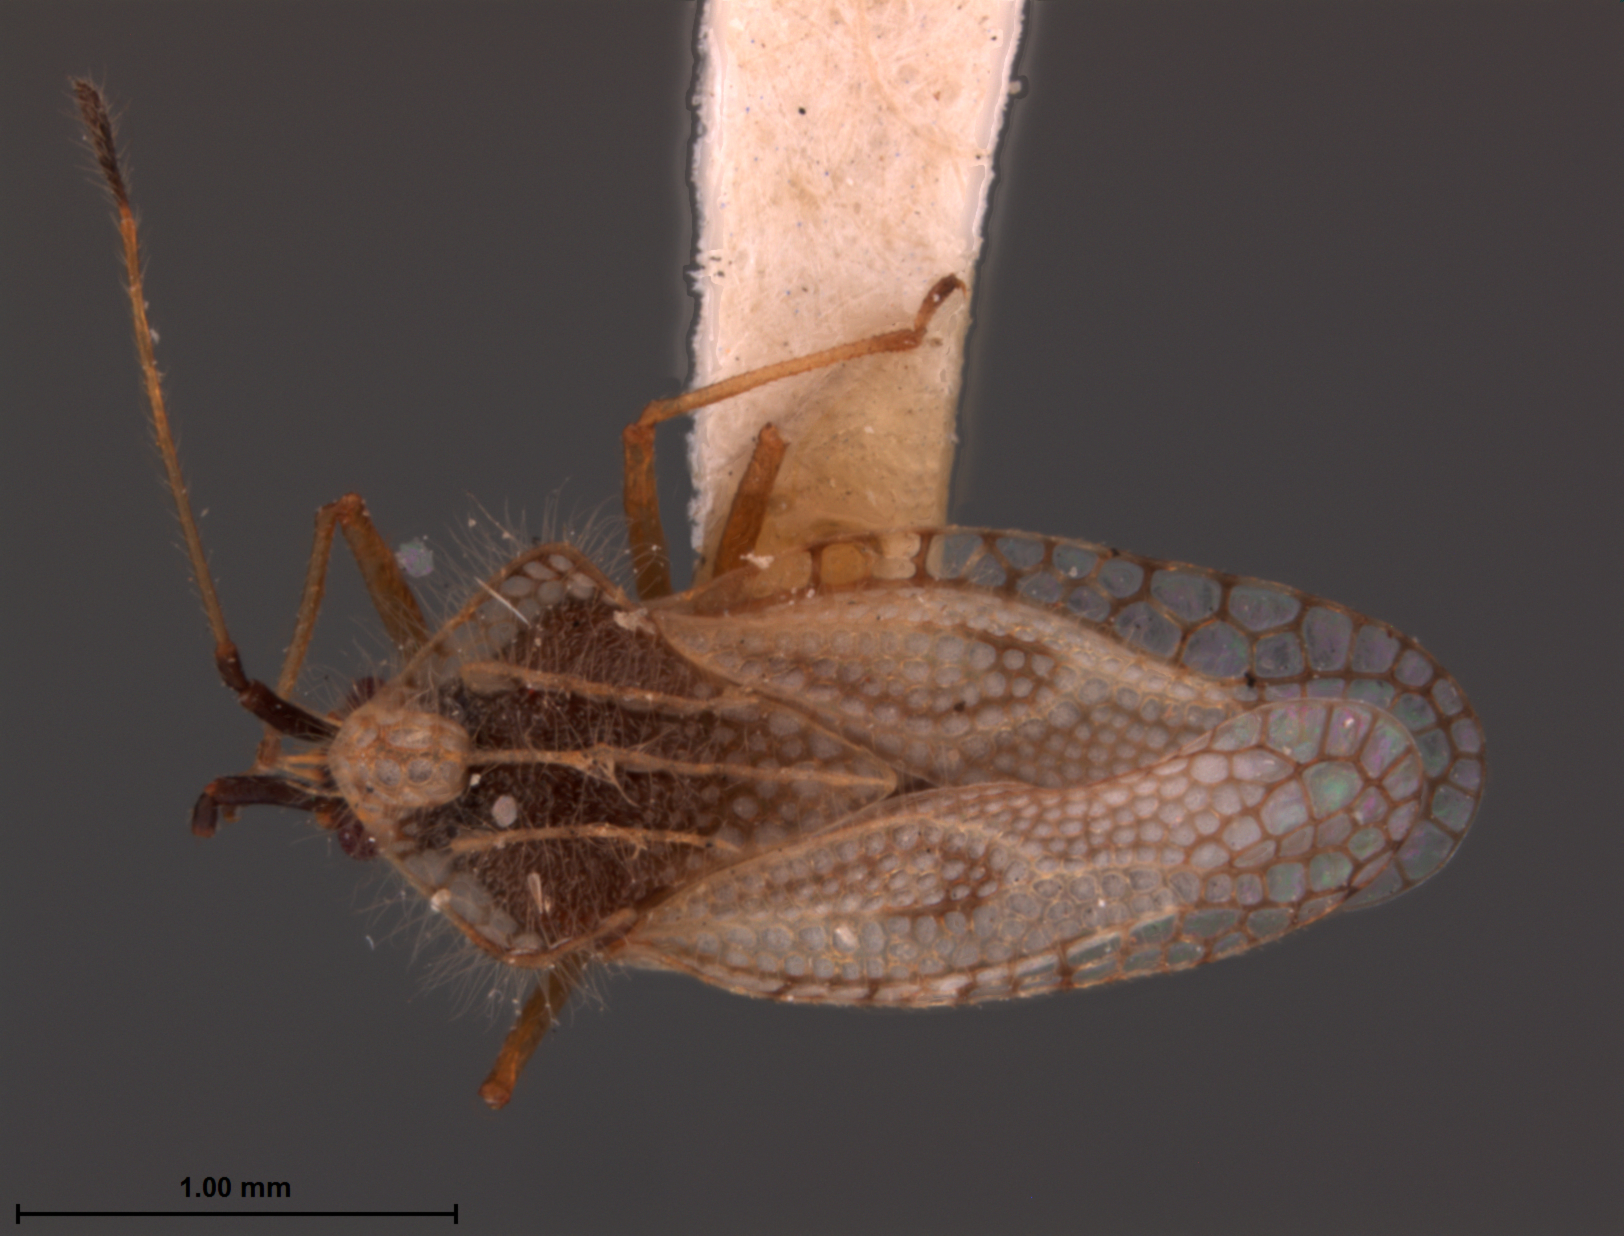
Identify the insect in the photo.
Gargaphia carinata
